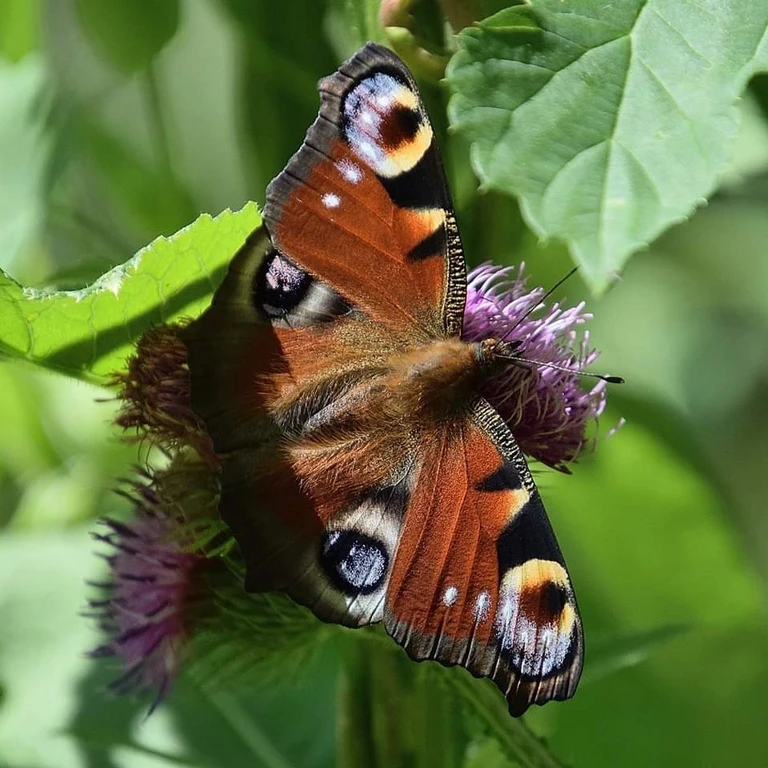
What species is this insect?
Aglais io
